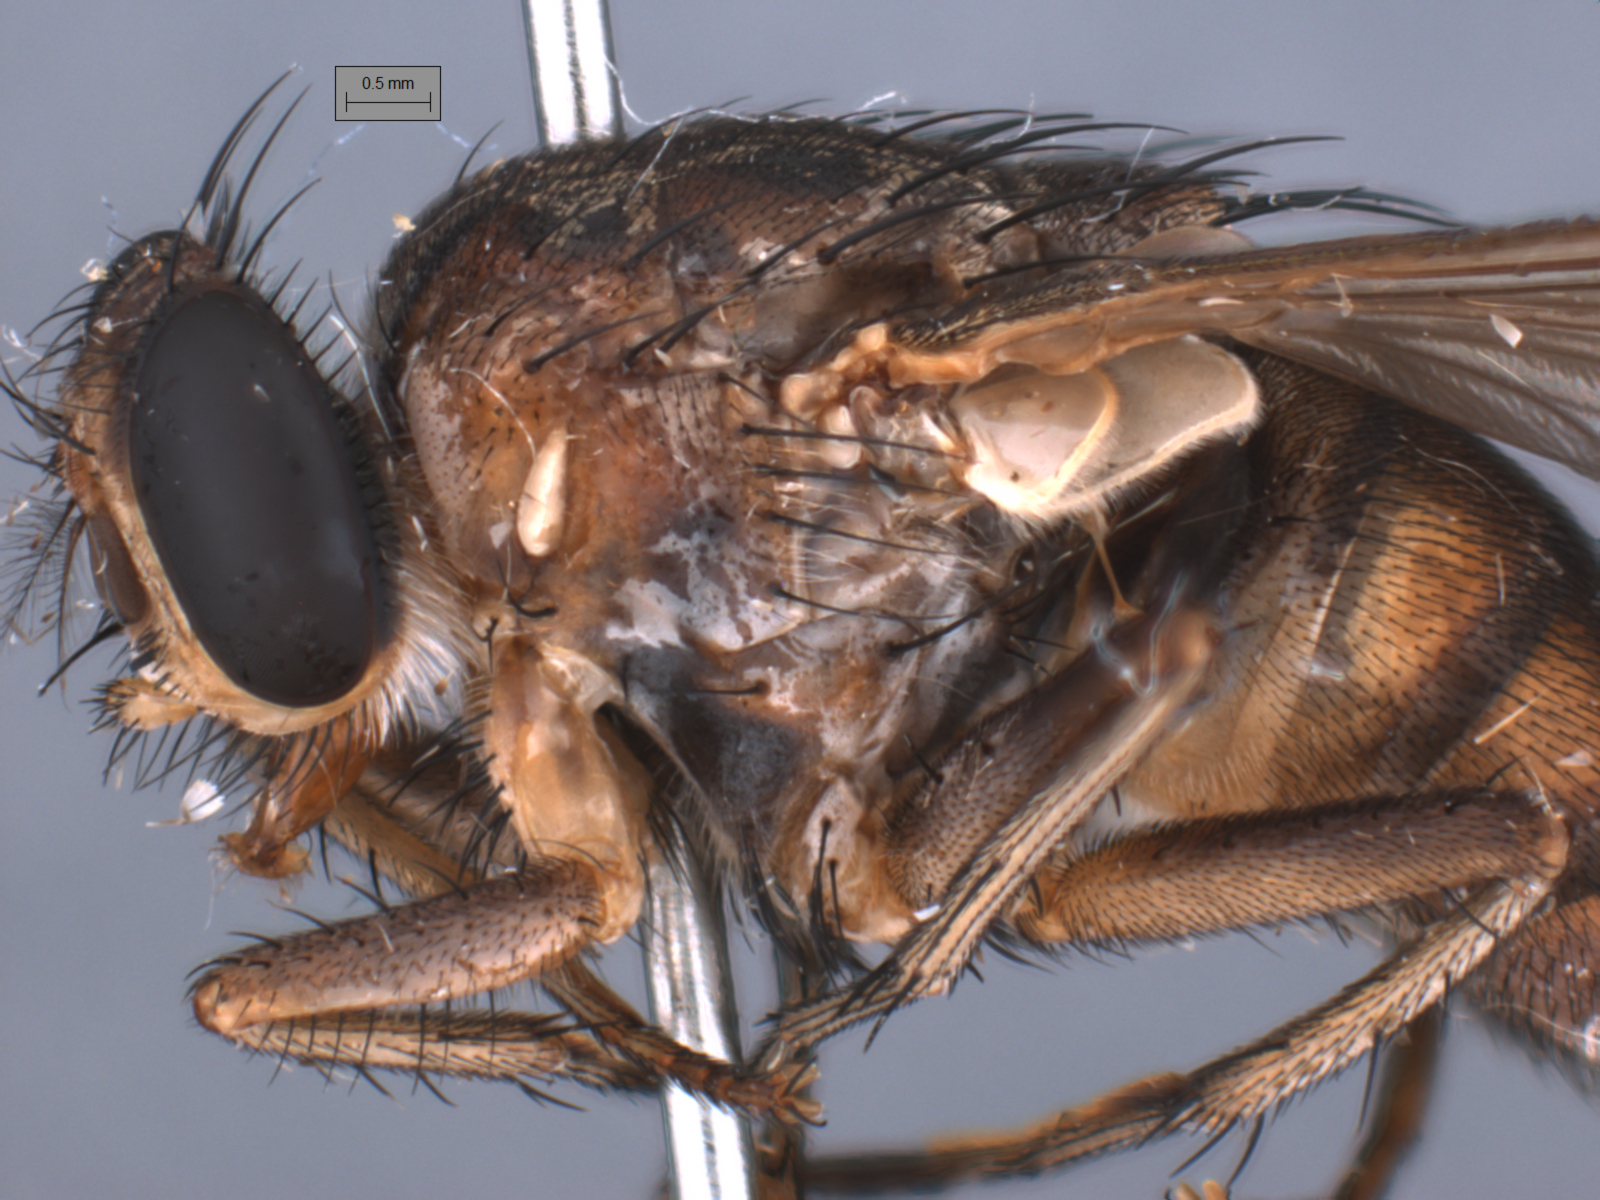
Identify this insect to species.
Bengalia emarginata
